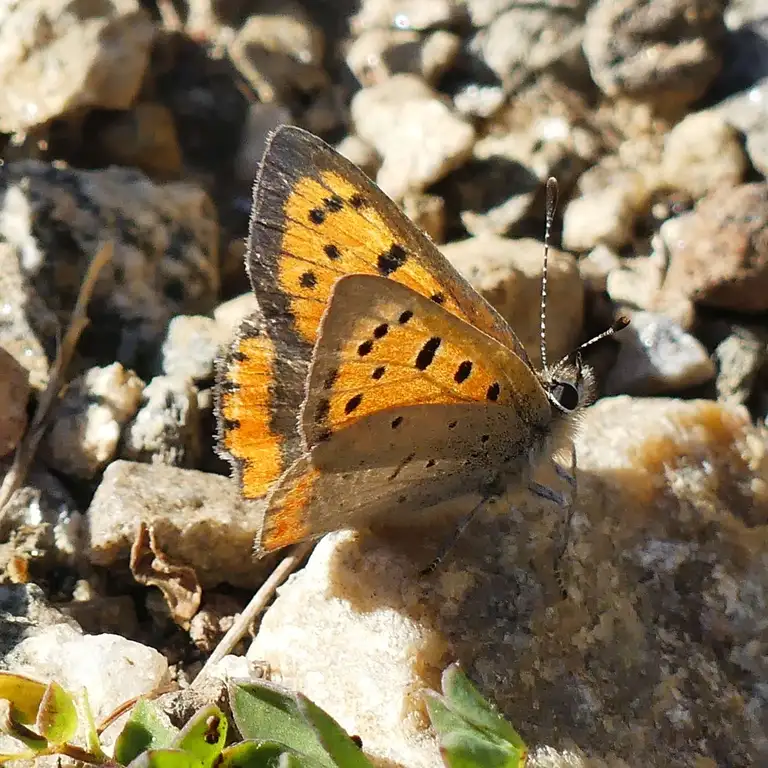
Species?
Lycaena phlaeas
